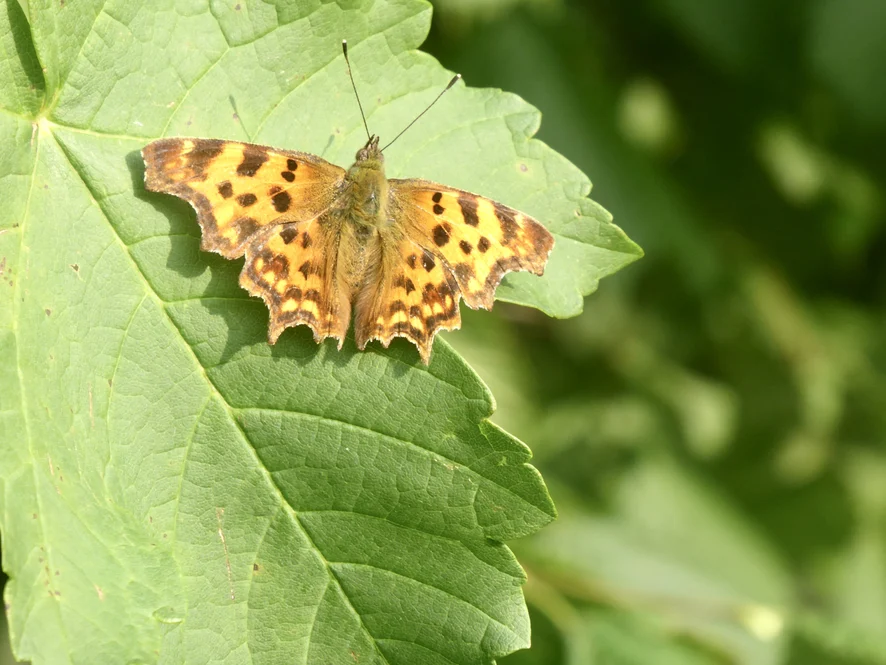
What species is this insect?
Polygonia c-album
